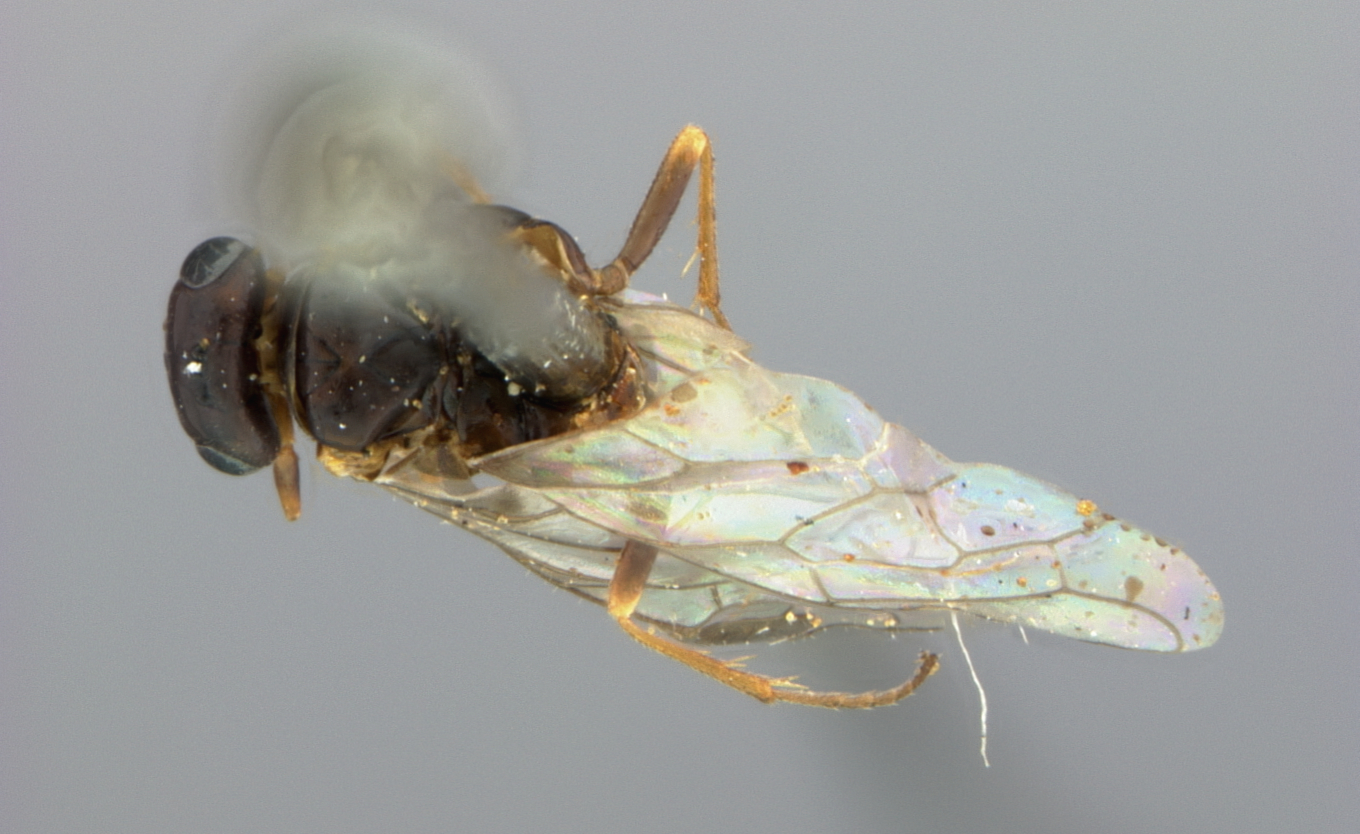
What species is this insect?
Xyela negundinis
